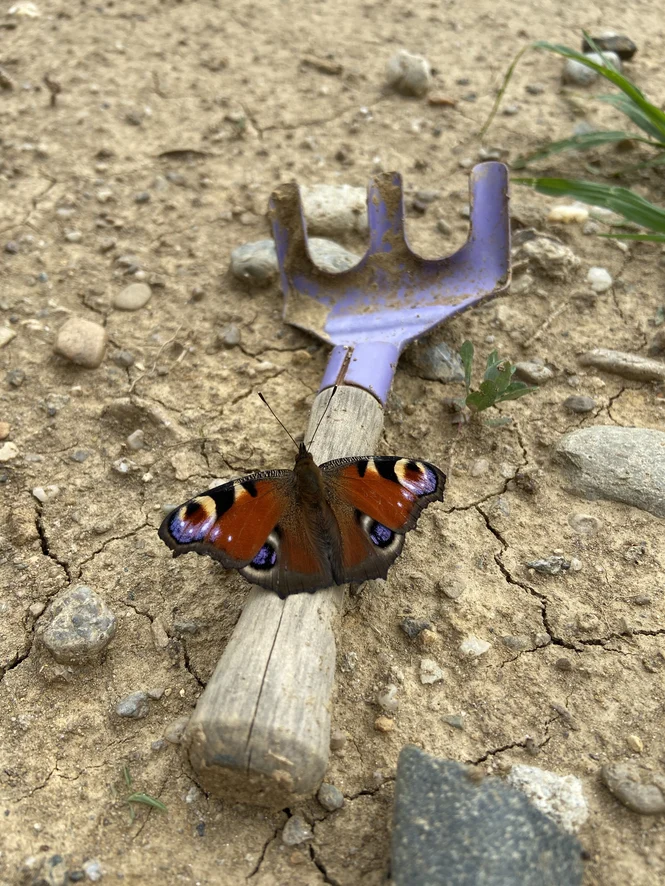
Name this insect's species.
Aglais io
